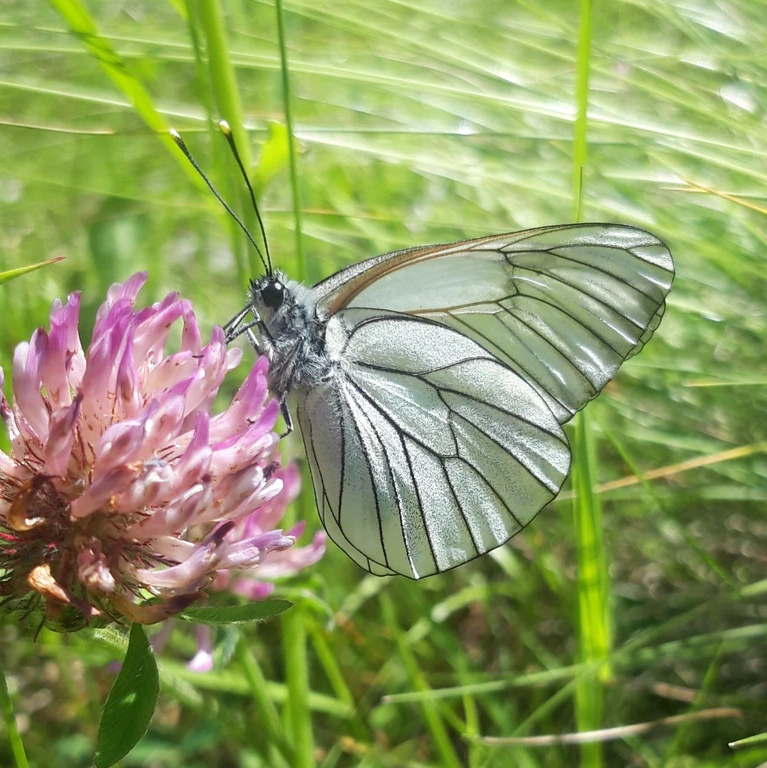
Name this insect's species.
Aporia crataegi
